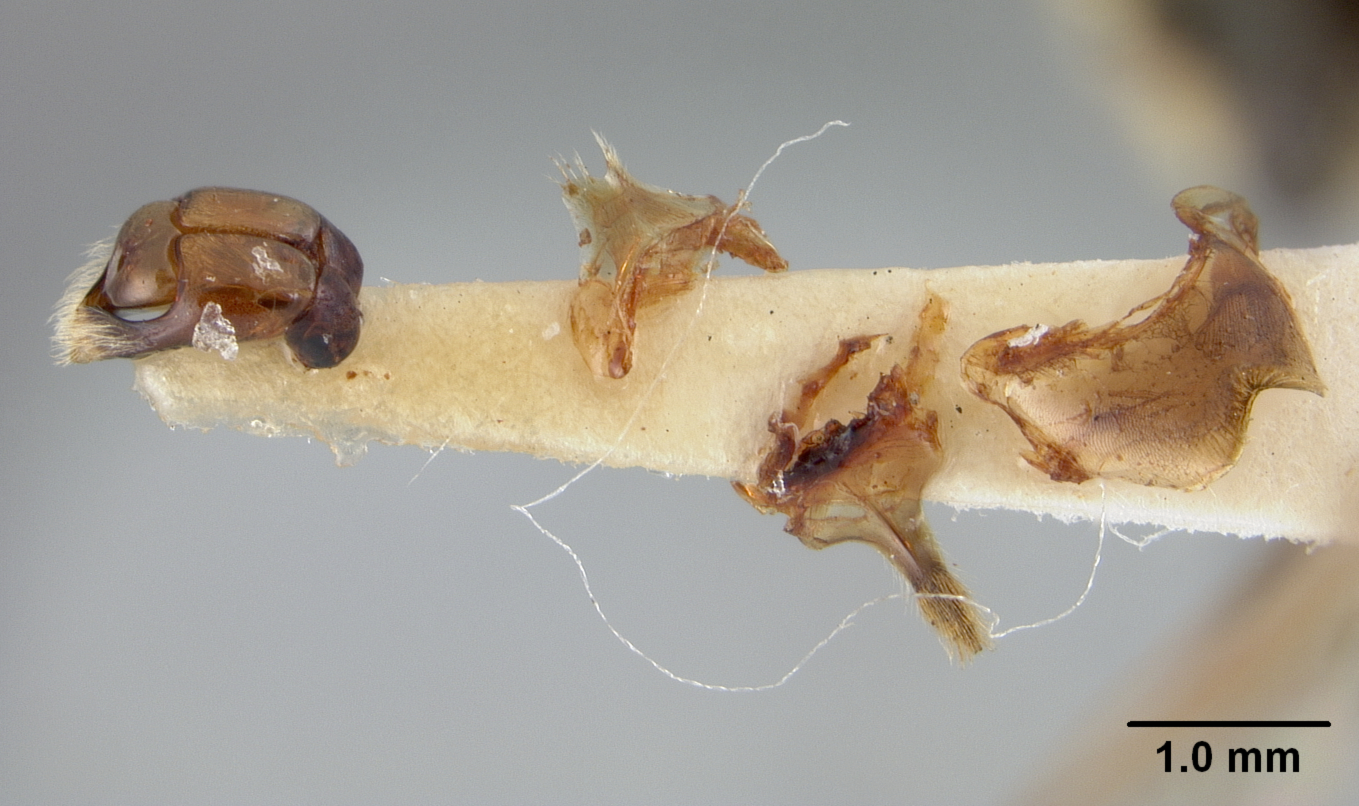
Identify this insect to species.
Andrena kansensis
